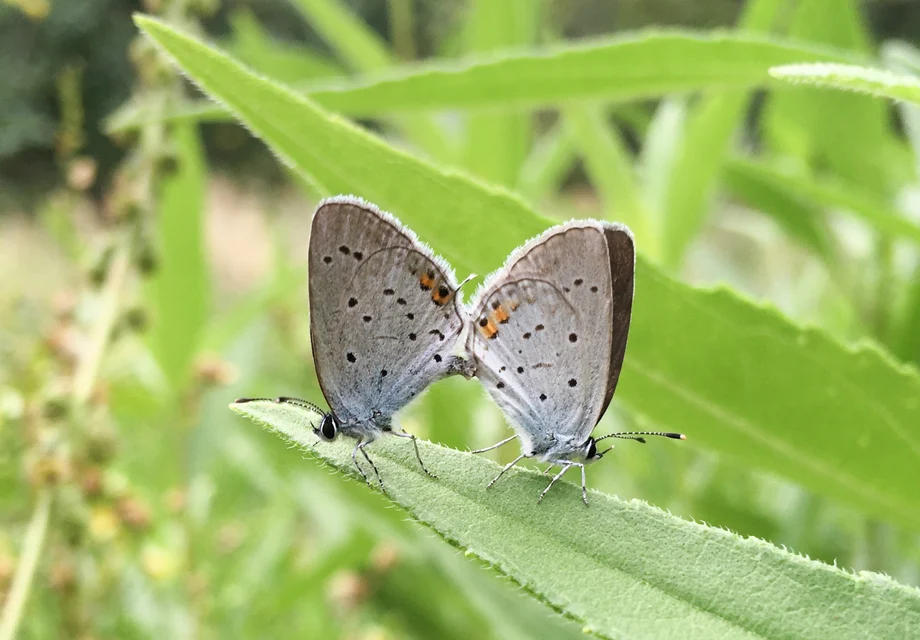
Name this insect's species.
Cupido argiades (also Elkalyce argiades)
